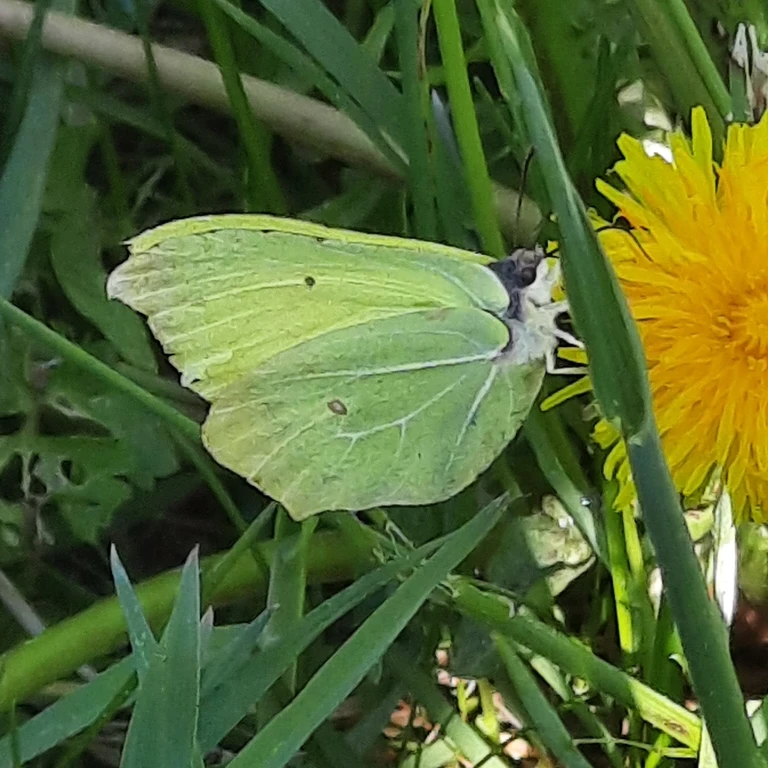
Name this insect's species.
Gonepteryx rhamni
